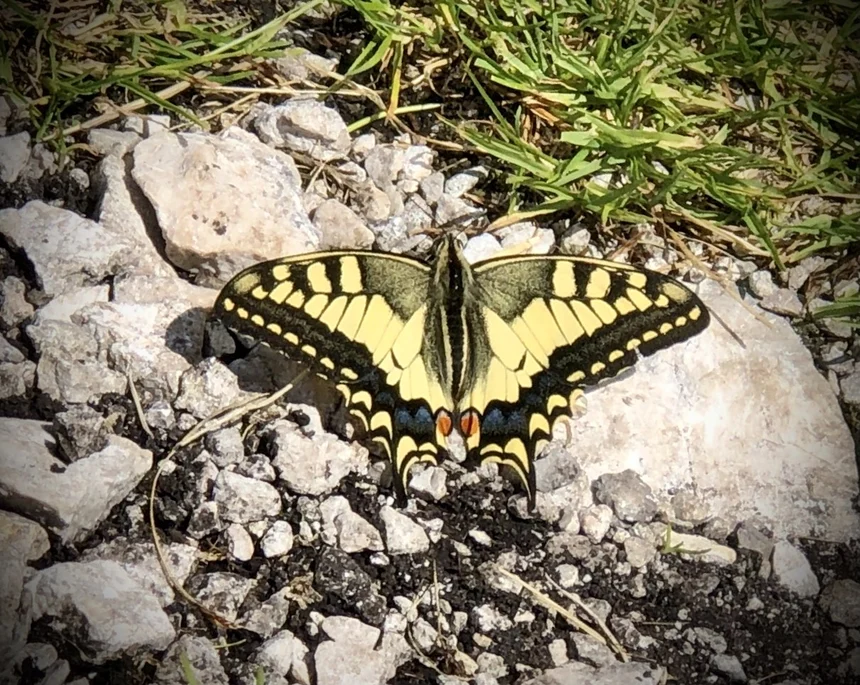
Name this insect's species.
Papilio machaon
